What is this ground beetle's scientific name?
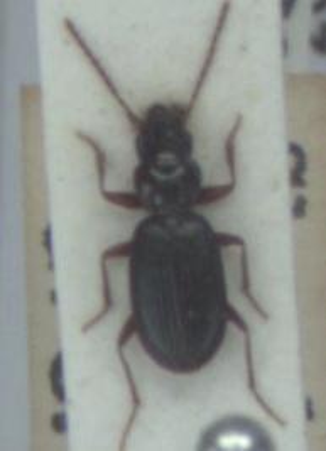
Bembidion nigropiceum
